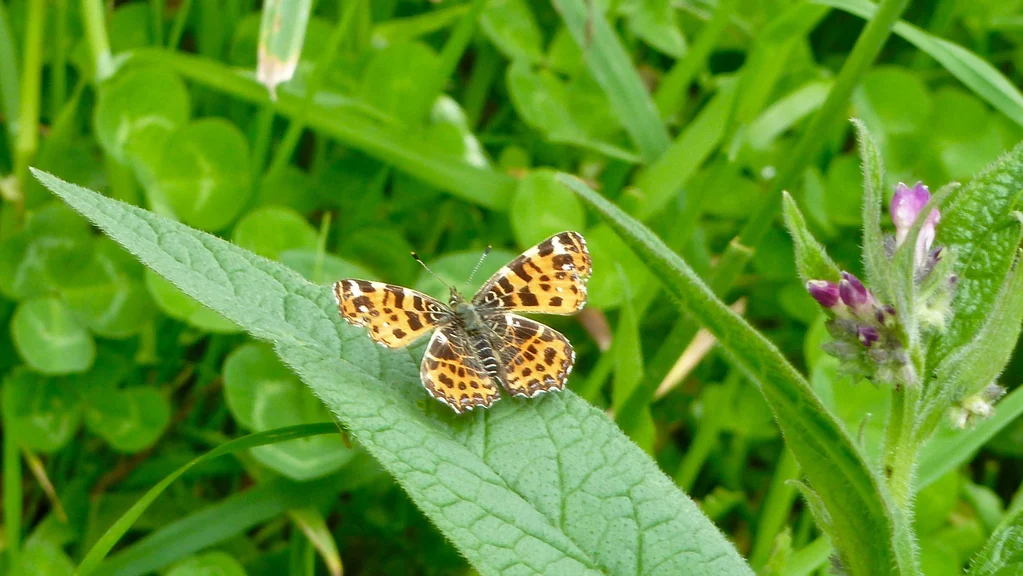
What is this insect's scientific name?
Araschnia levana
